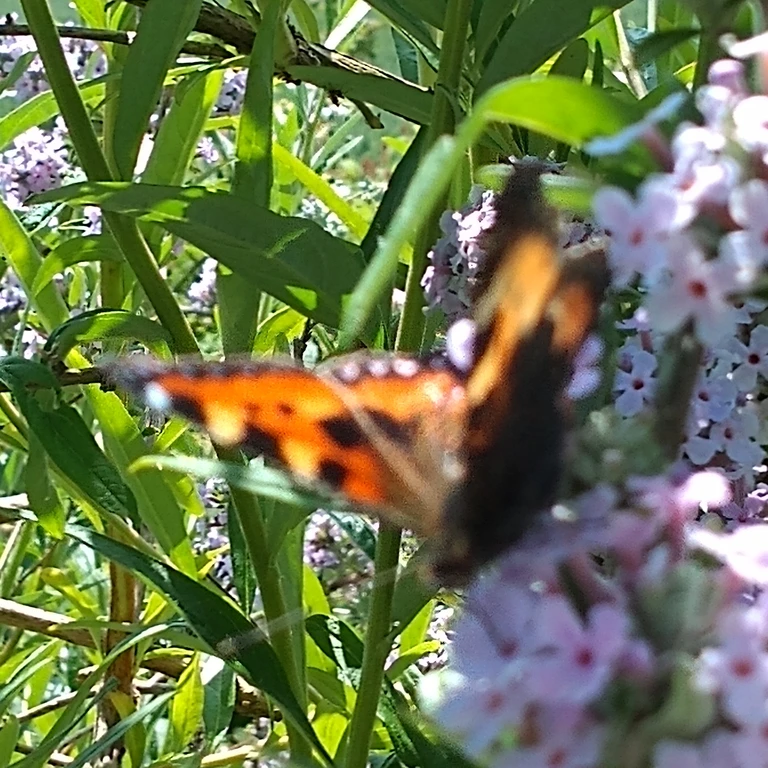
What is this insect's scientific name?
Aglais urticae
